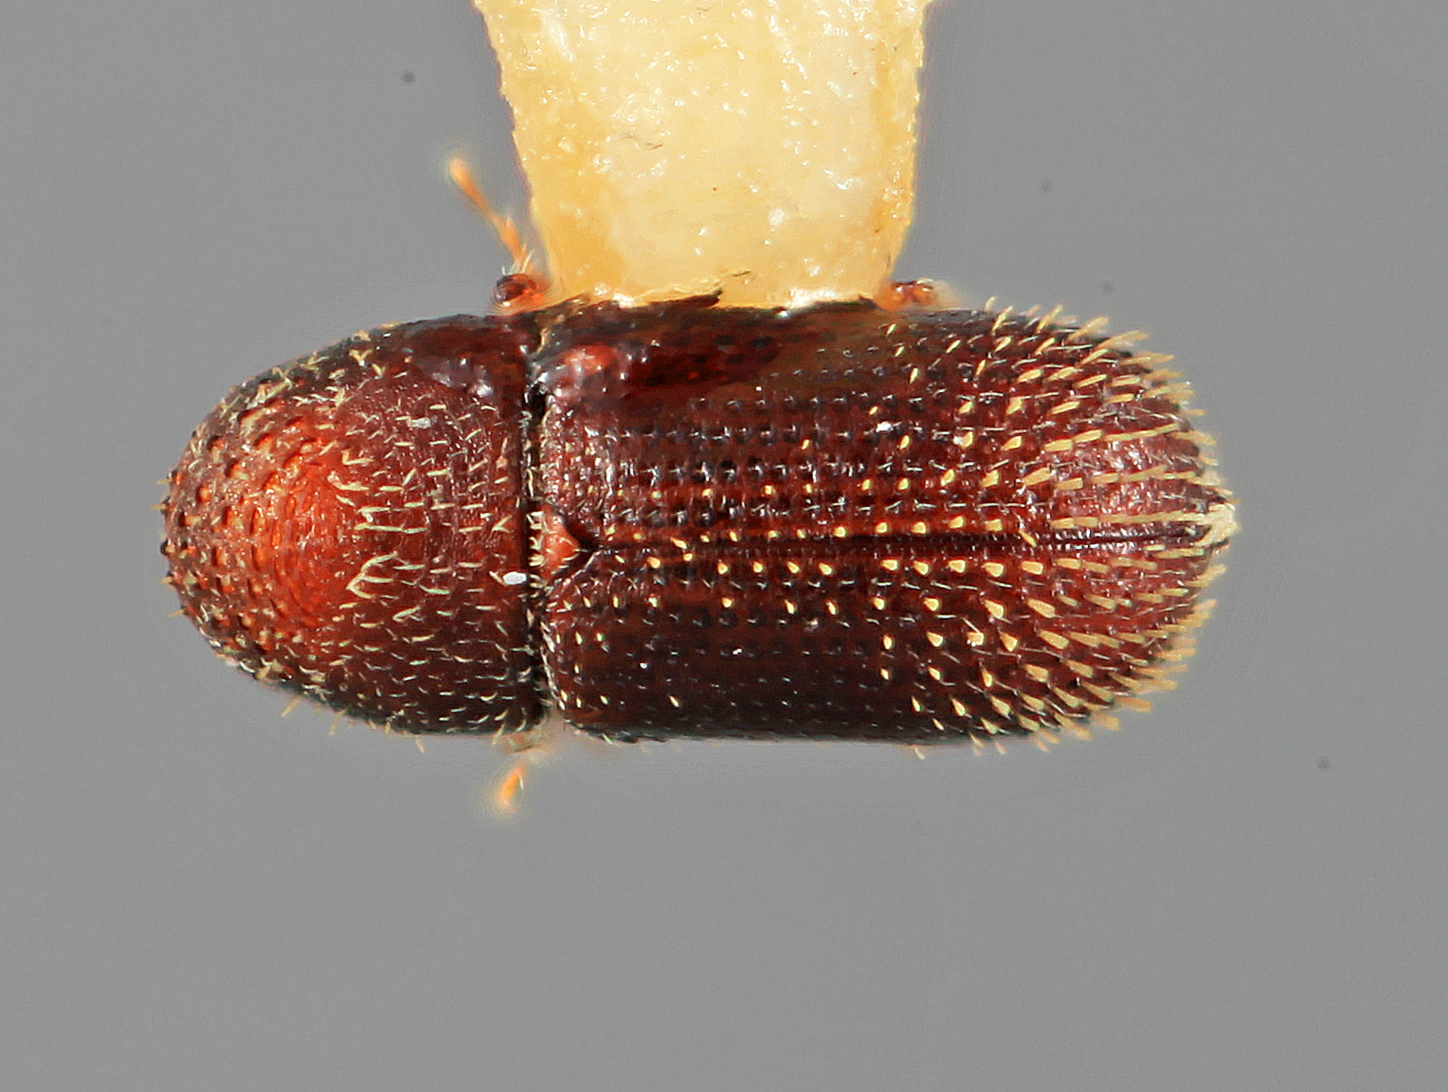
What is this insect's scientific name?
Cryptulocleptus mucronatus (also Thysanoes mucronatus)
